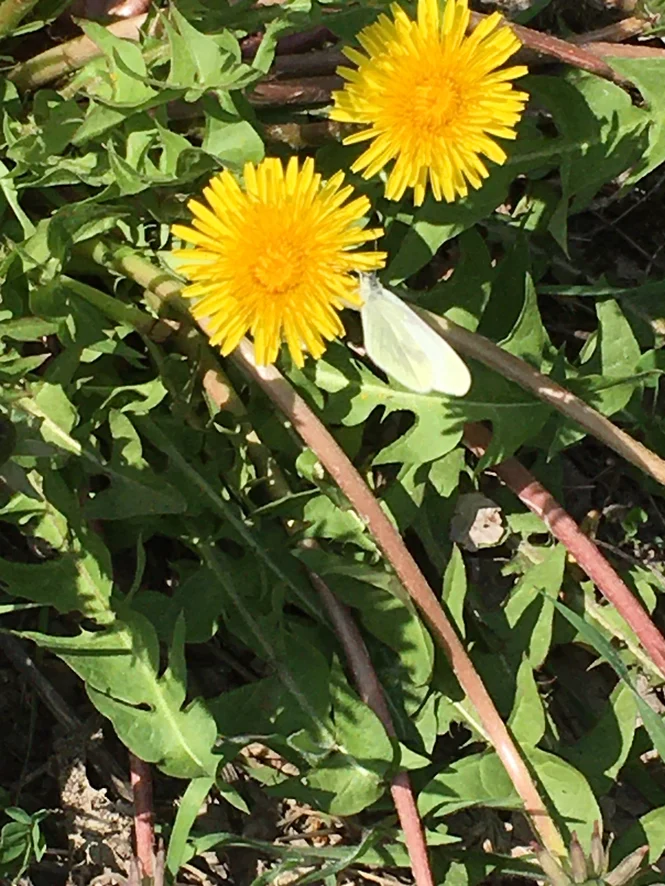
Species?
Leptidea sinapis/juvernica
